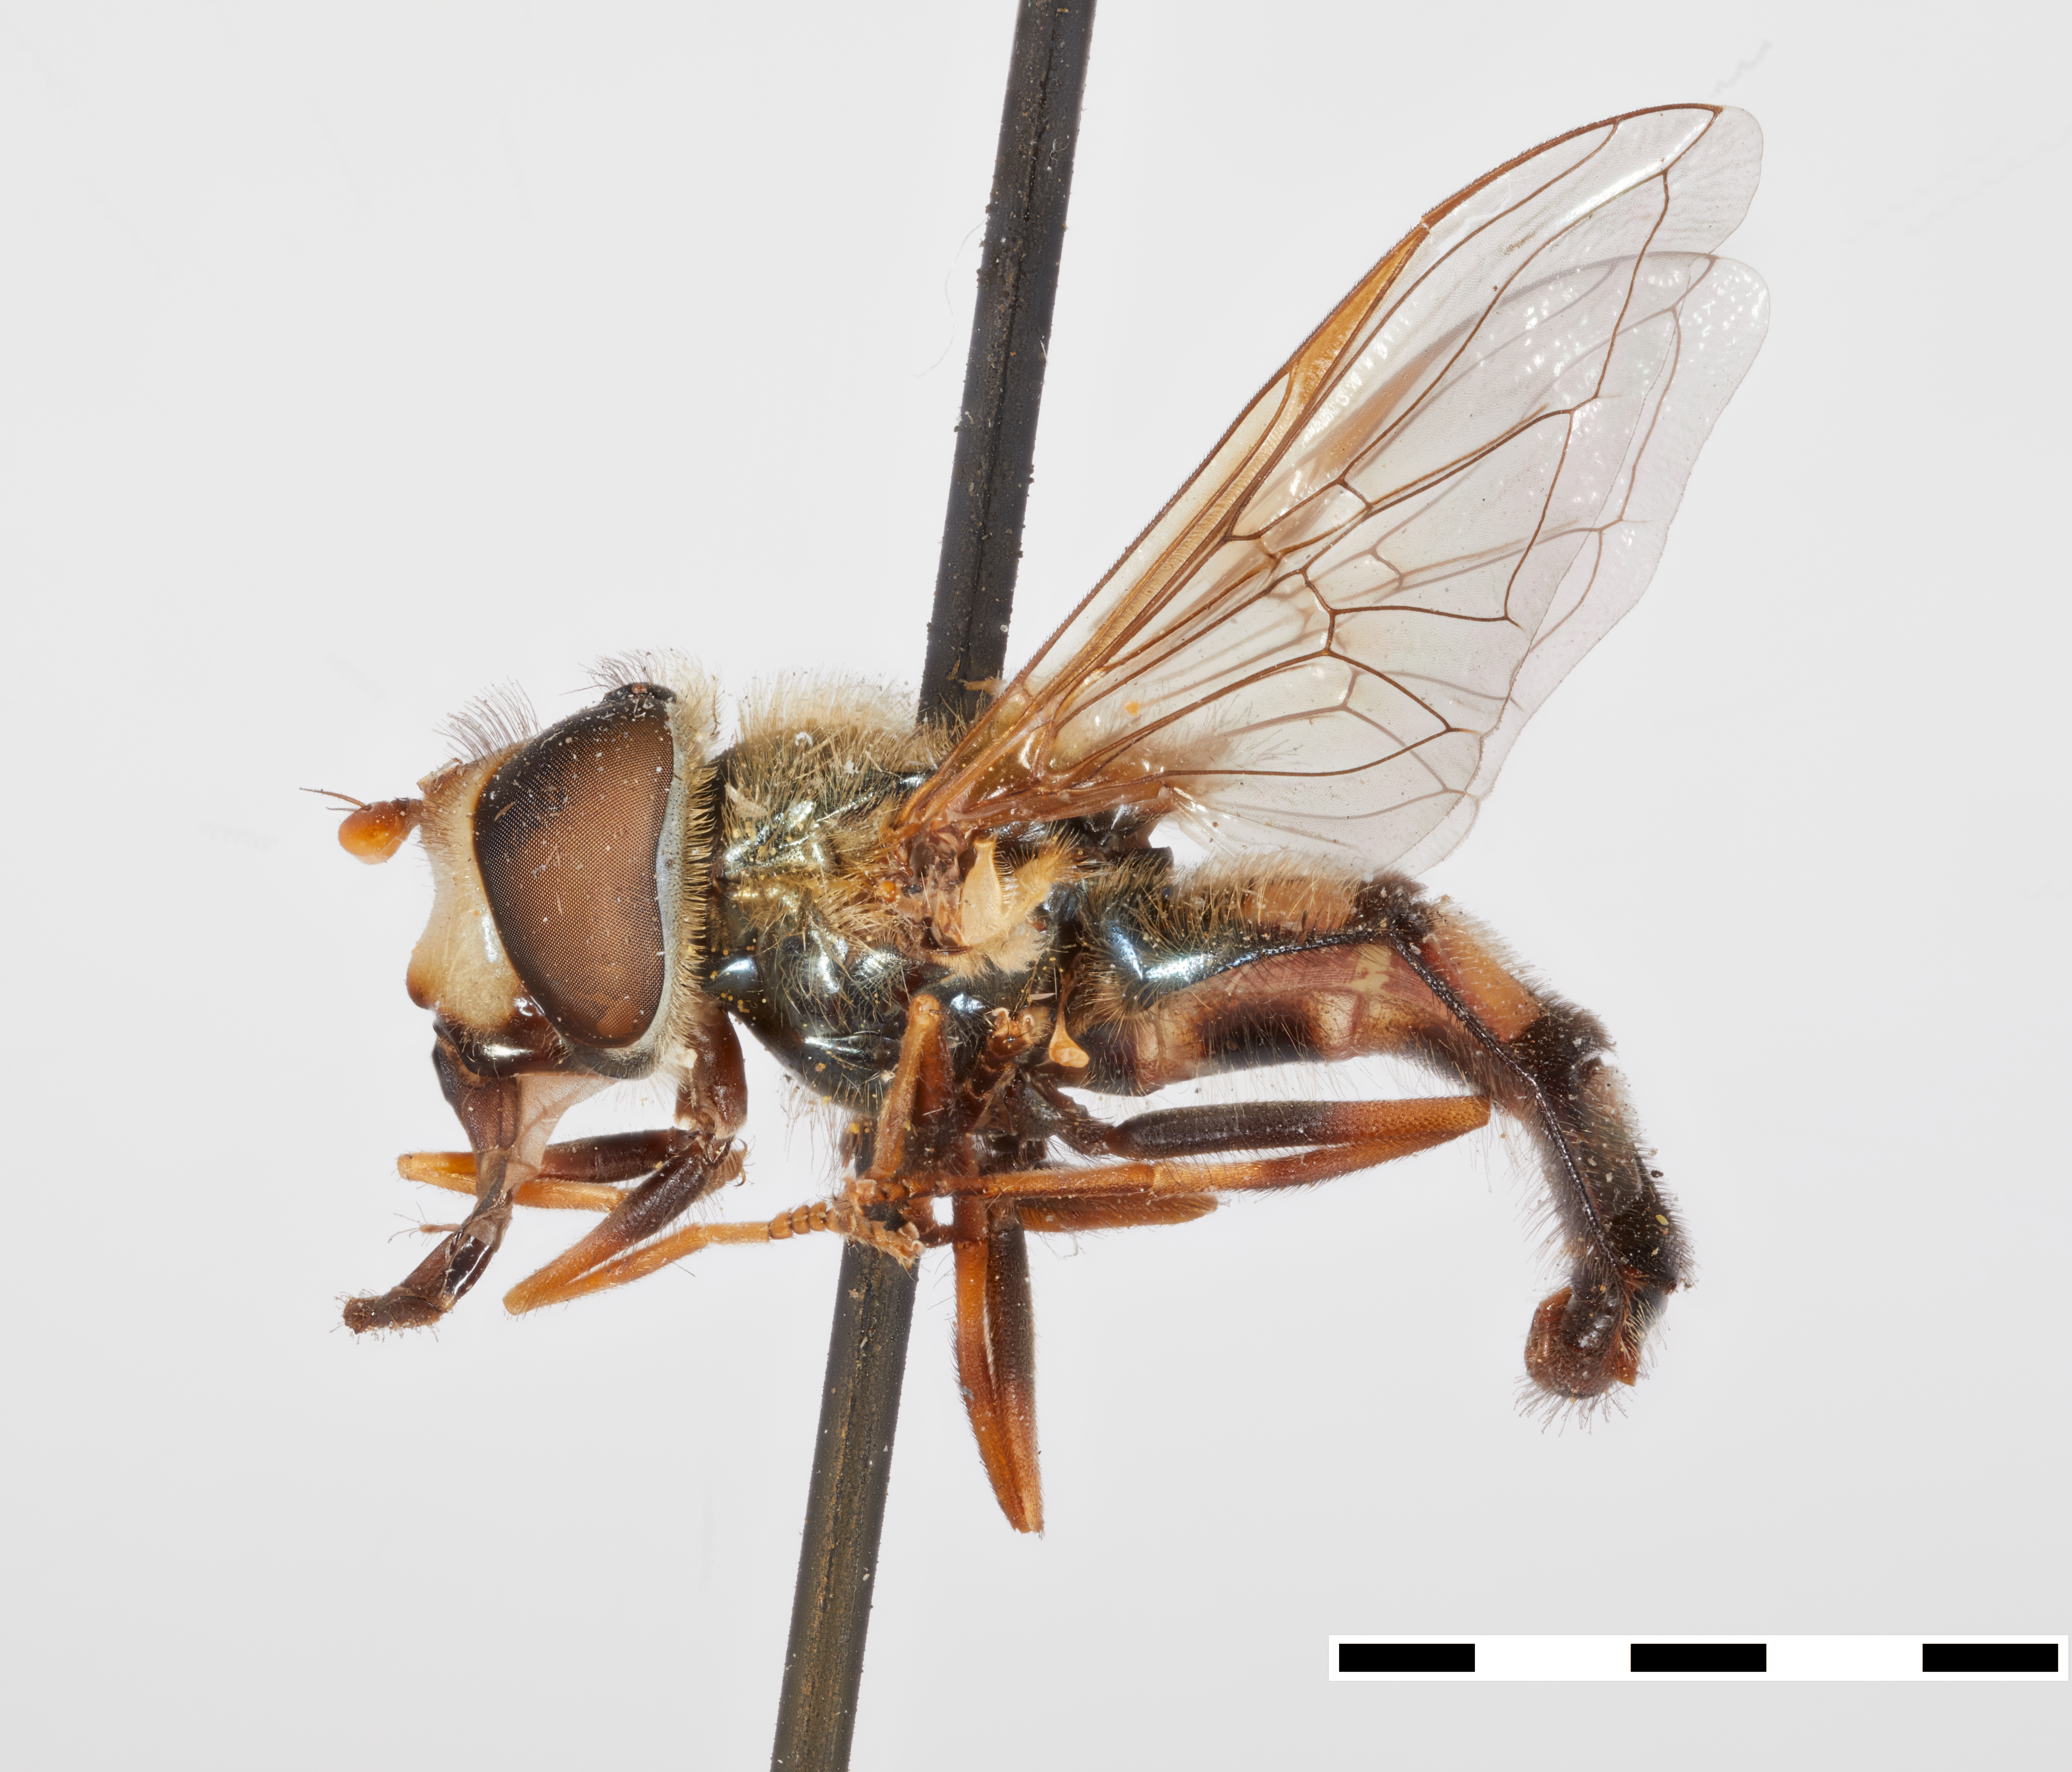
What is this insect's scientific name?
Eupeodes montivagus
